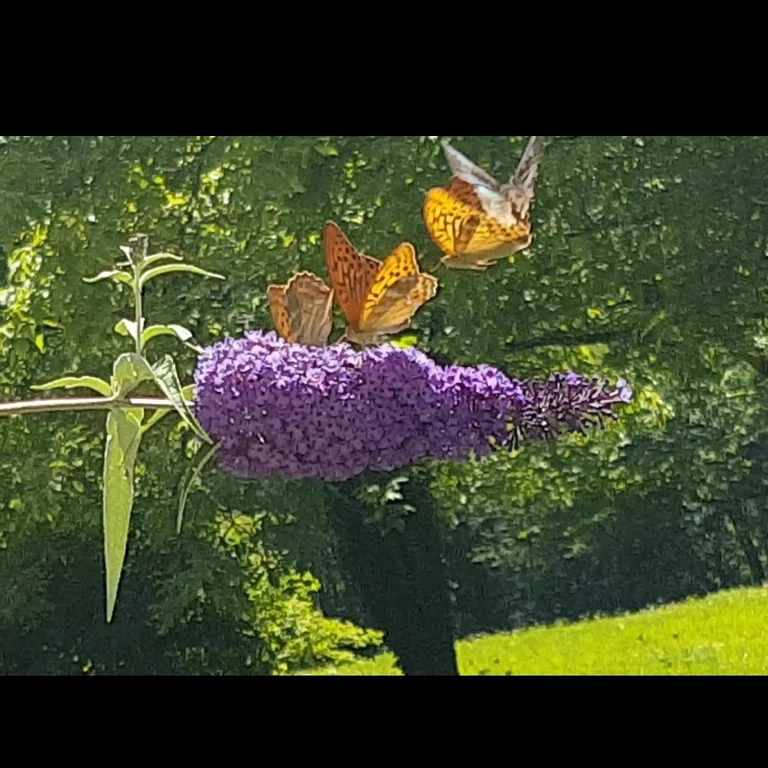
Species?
Argynnis paphia
